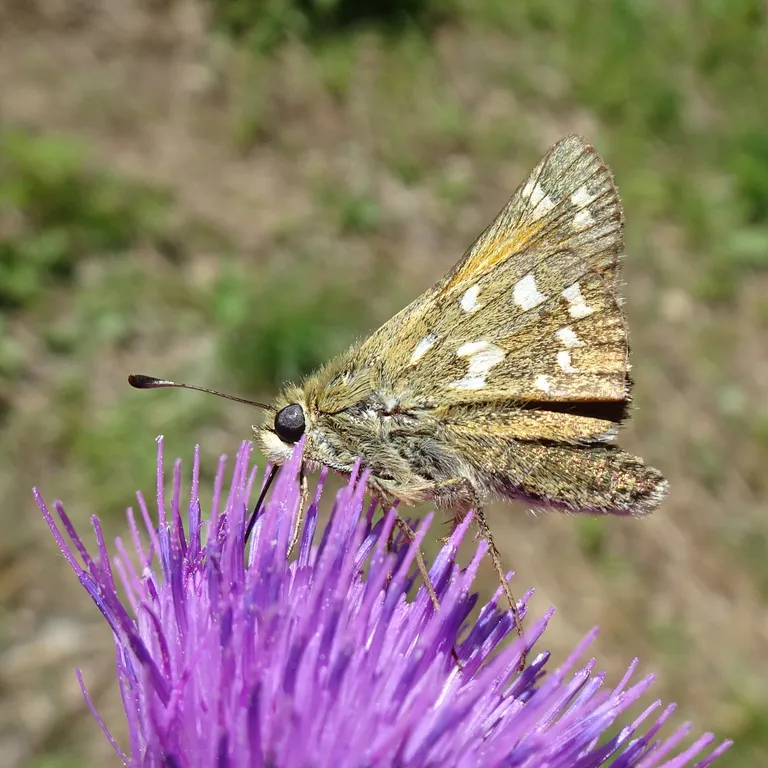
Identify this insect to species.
Hesperia comma
